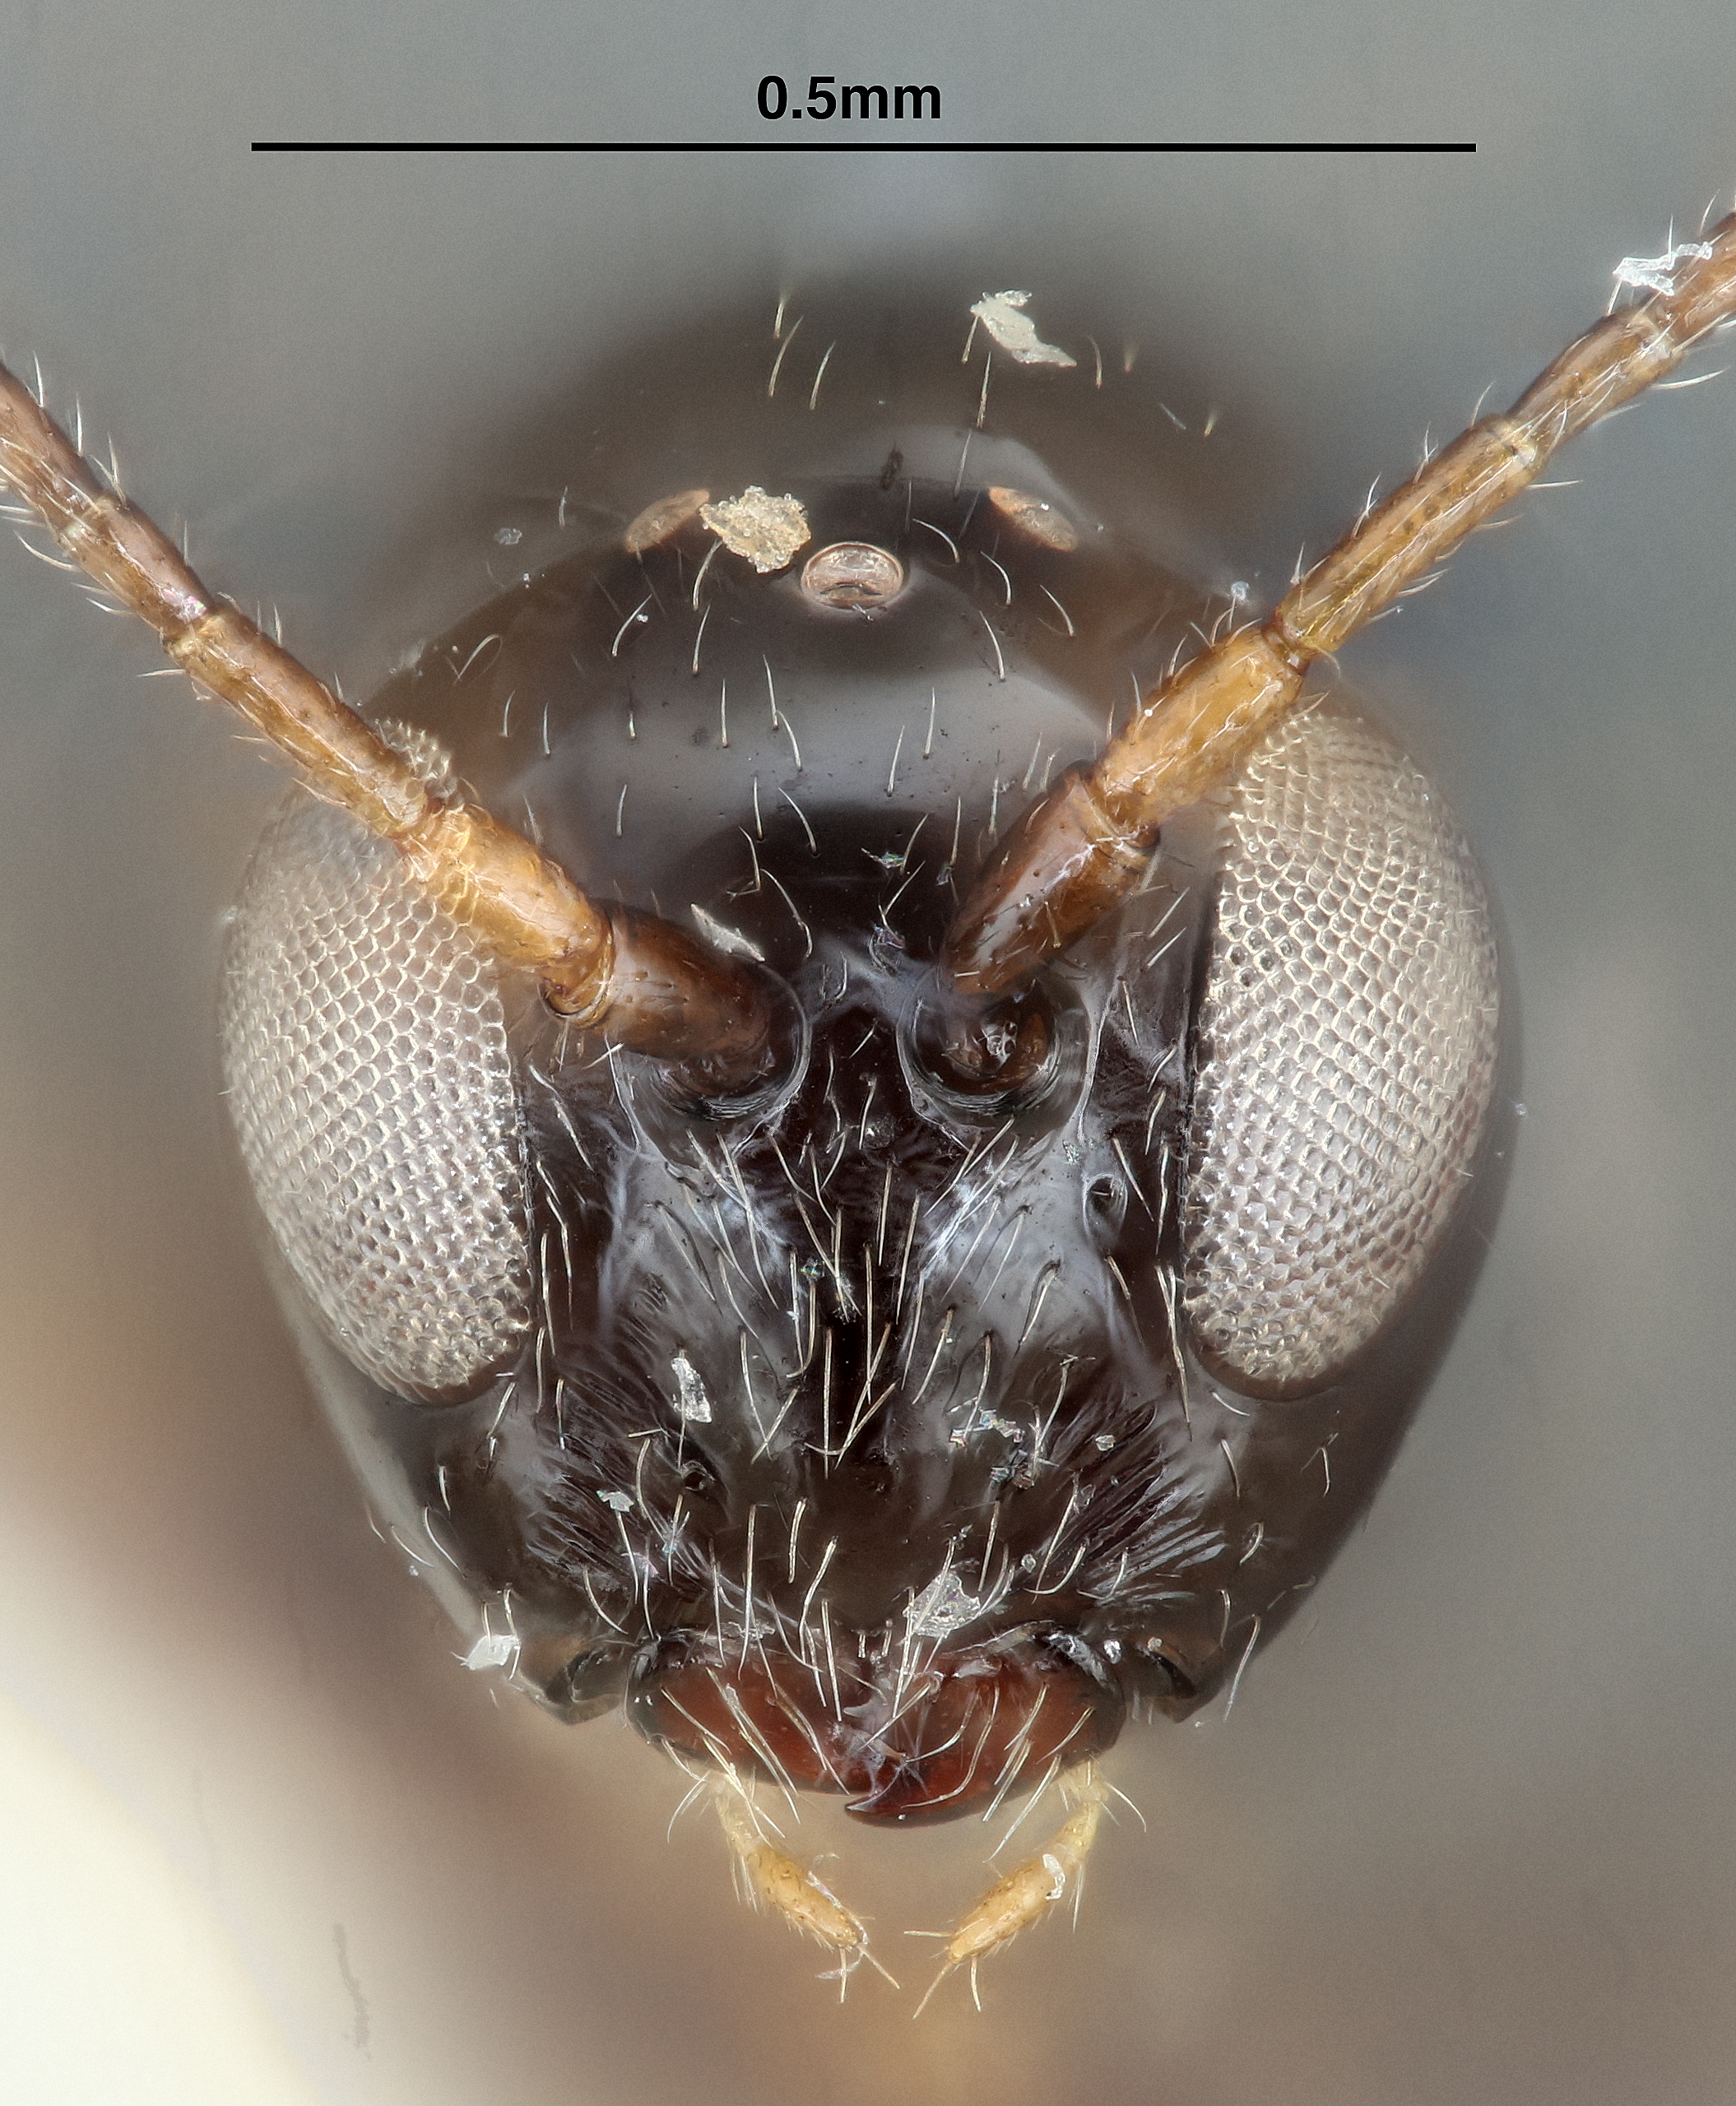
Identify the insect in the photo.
Apocharips hansoni
